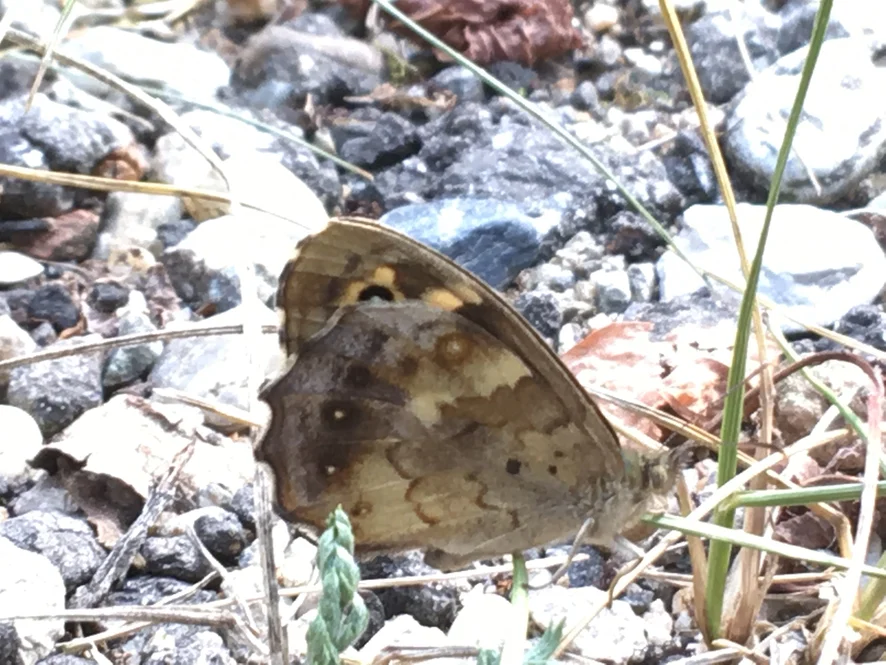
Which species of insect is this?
Pararge aegeria
